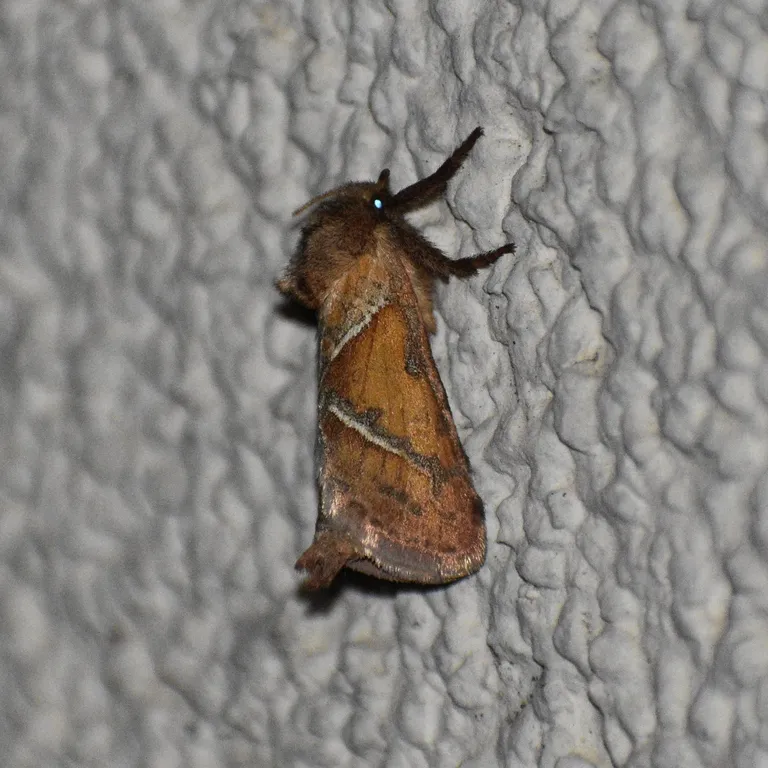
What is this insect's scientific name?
Triodia sylvina
